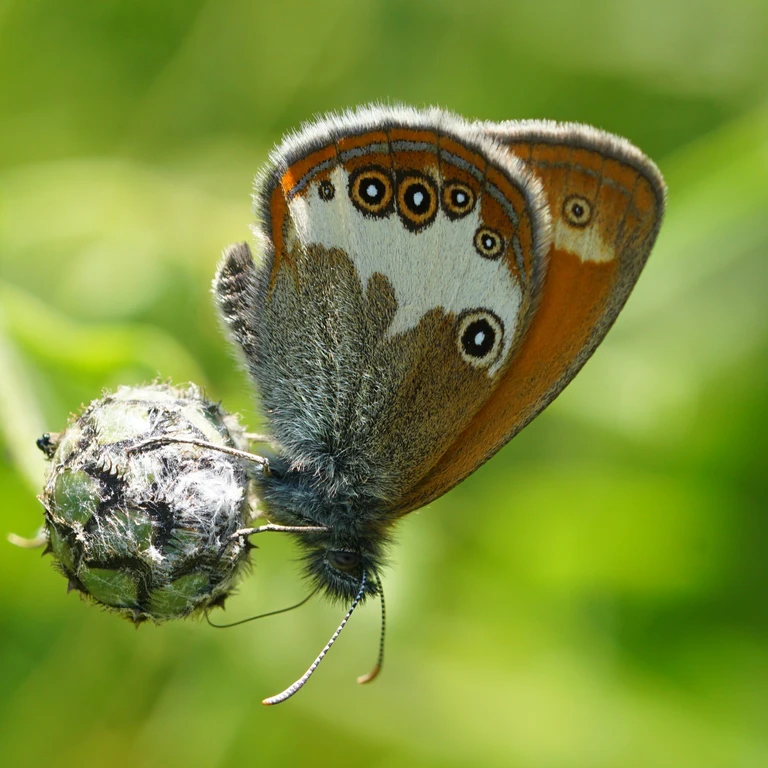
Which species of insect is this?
Coenonympha arcania
